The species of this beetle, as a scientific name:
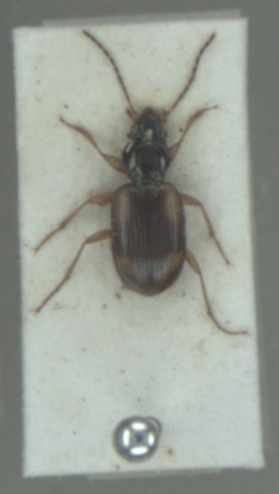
Bembidion tetracolum
